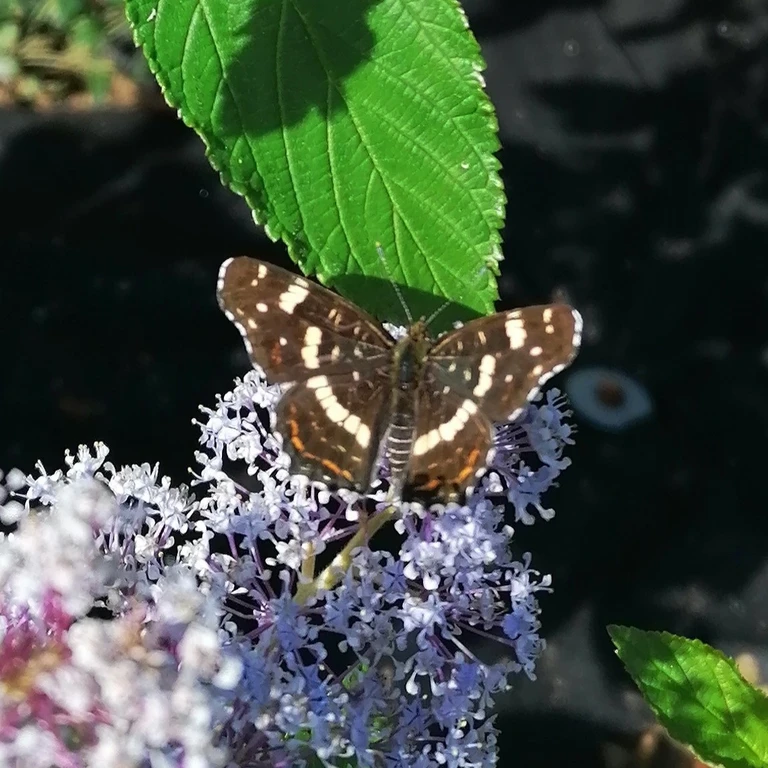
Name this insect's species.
Araschnia levana
